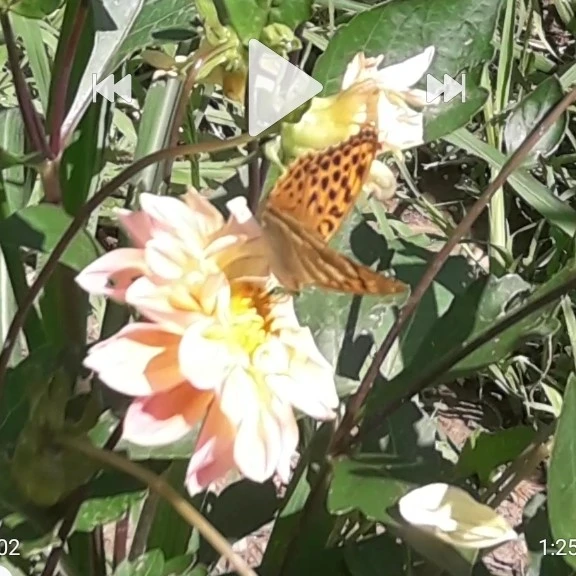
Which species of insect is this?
Argynnis paphia
